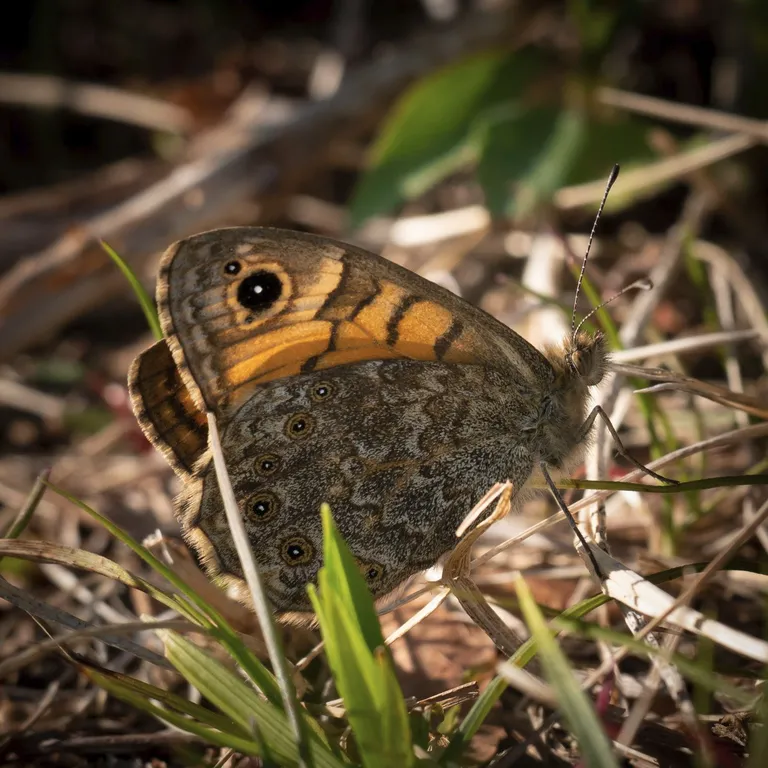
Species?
Lasiommata megera (also Pararge megera)
